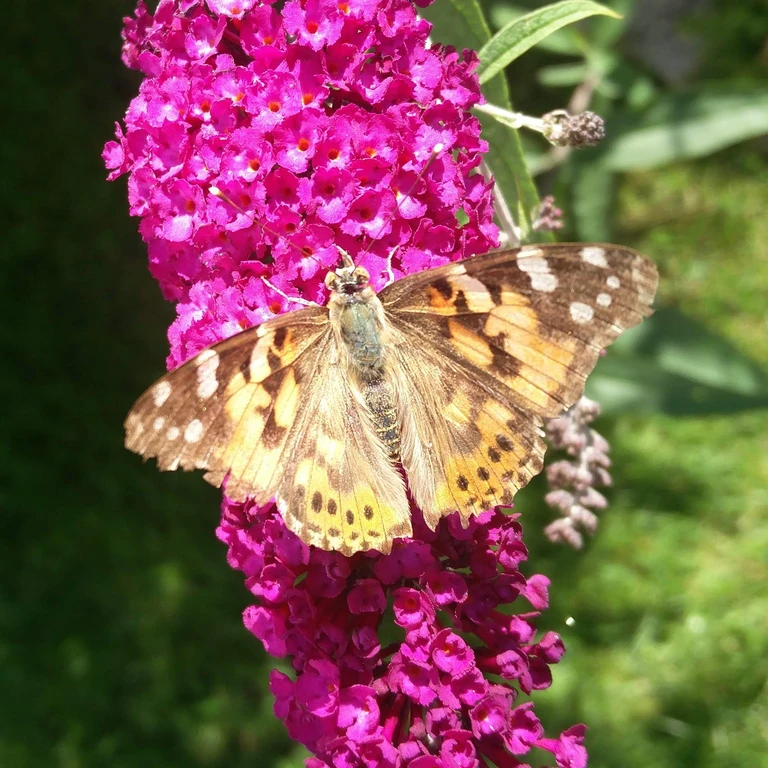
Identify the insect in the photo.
Vanessa cardui
